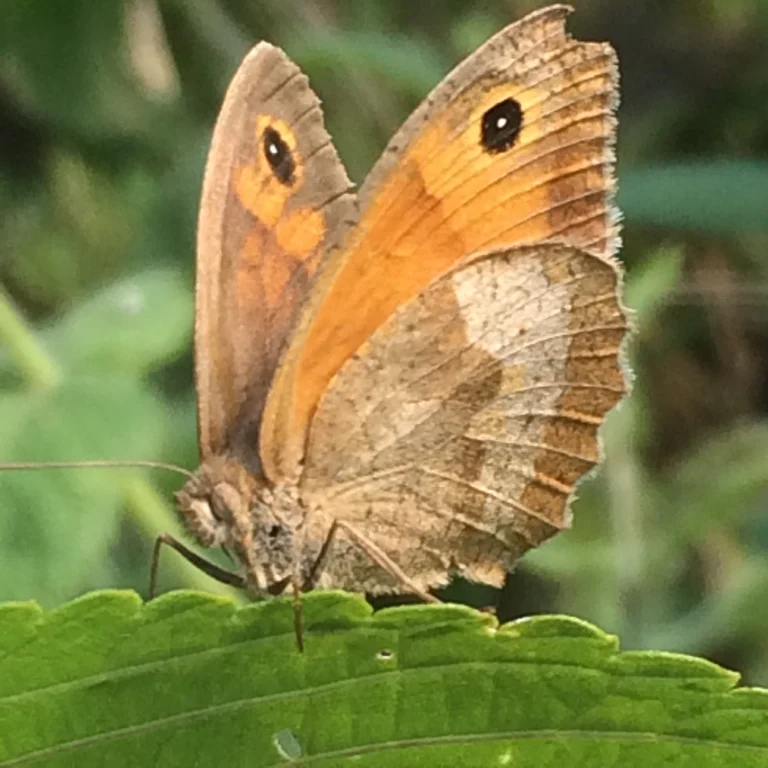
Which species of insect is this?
Maniola jurtina
